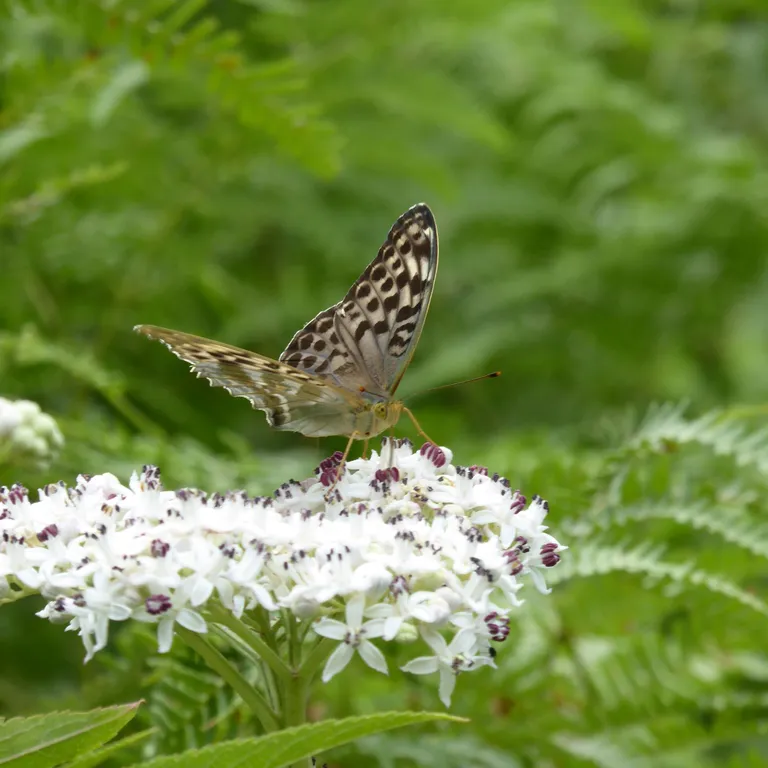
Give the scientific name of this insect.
Argynnis paphia
